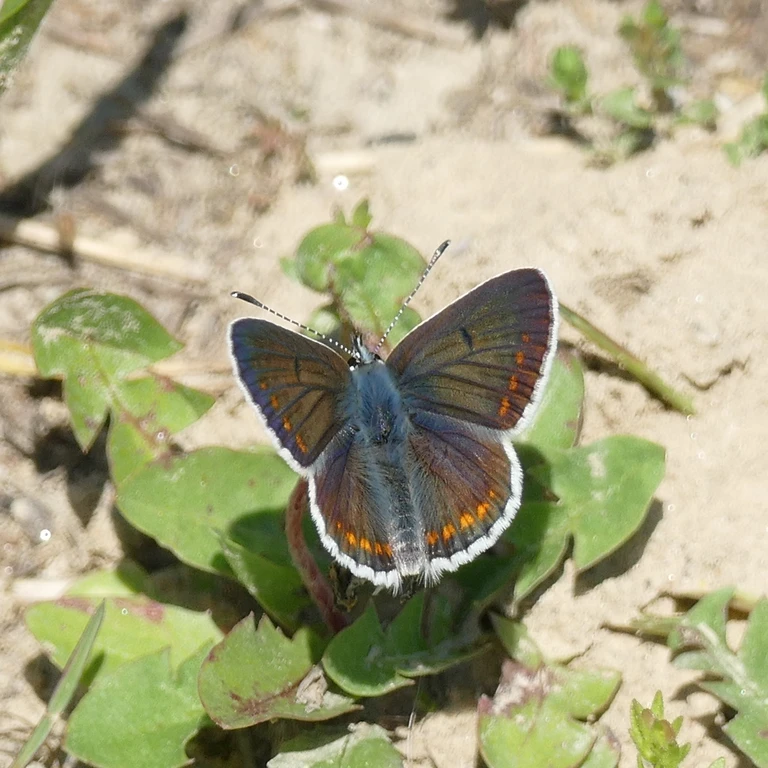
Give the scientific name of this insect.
Aricia agestis/artaxerxes
